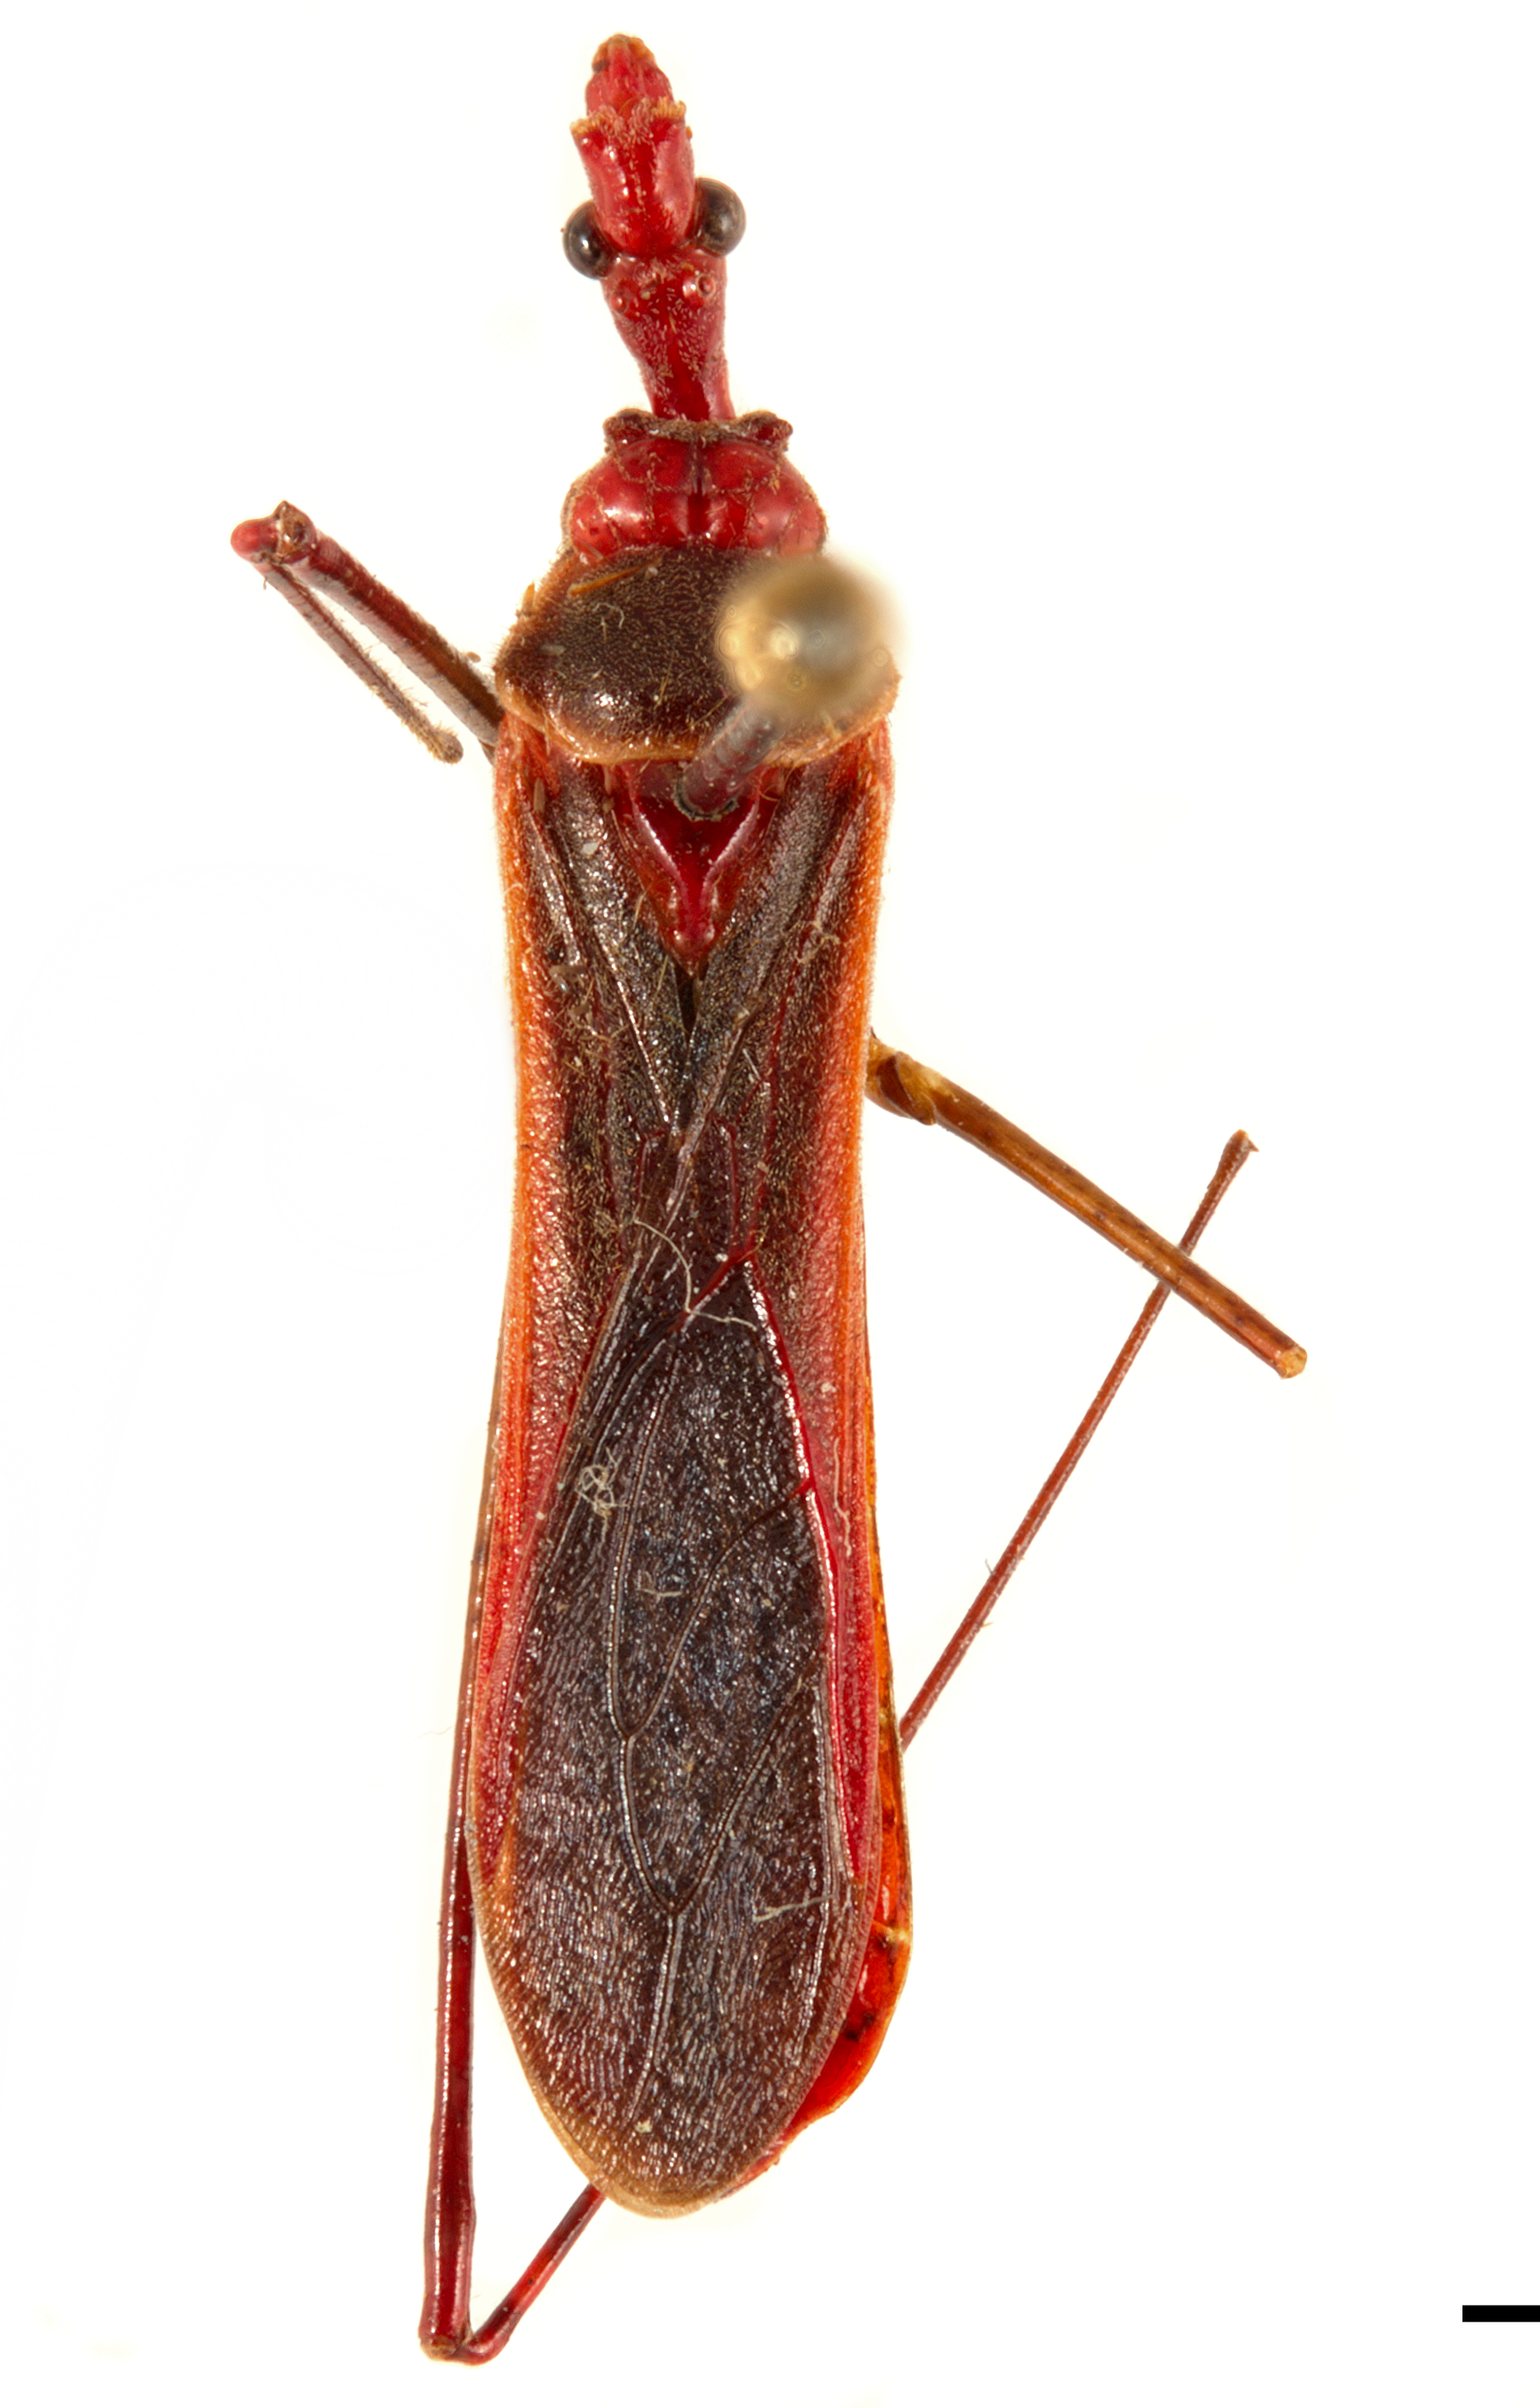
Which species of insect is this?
Pisilus tipuliformis
